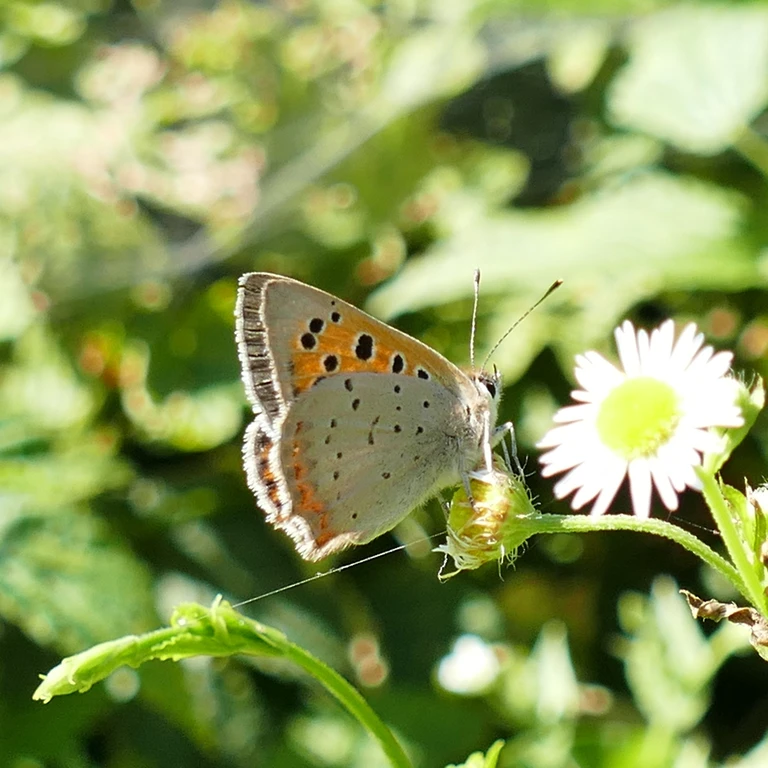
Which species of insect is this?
Lycaena phlaeas
